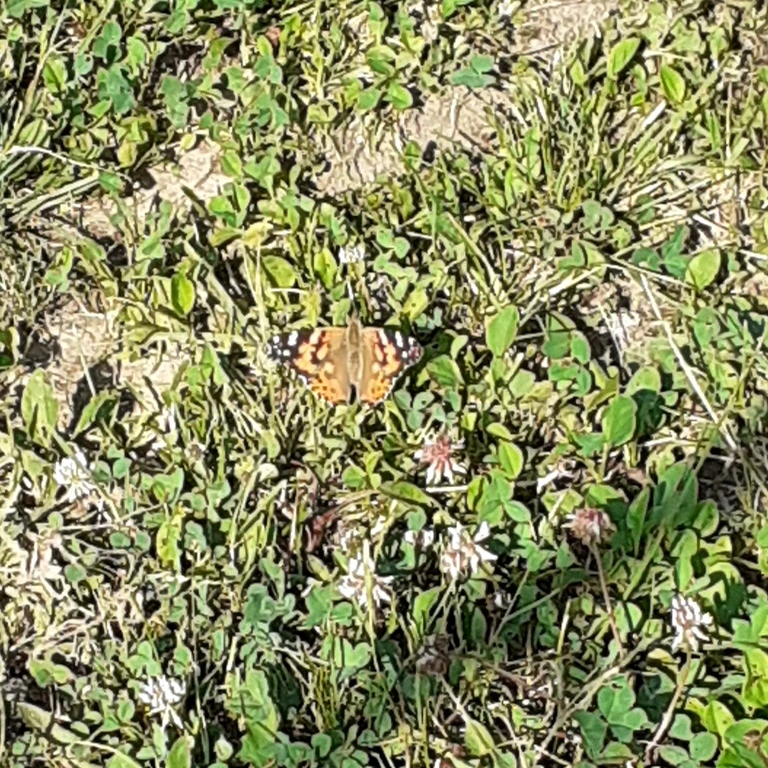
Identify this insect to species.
Vanessa cardui
